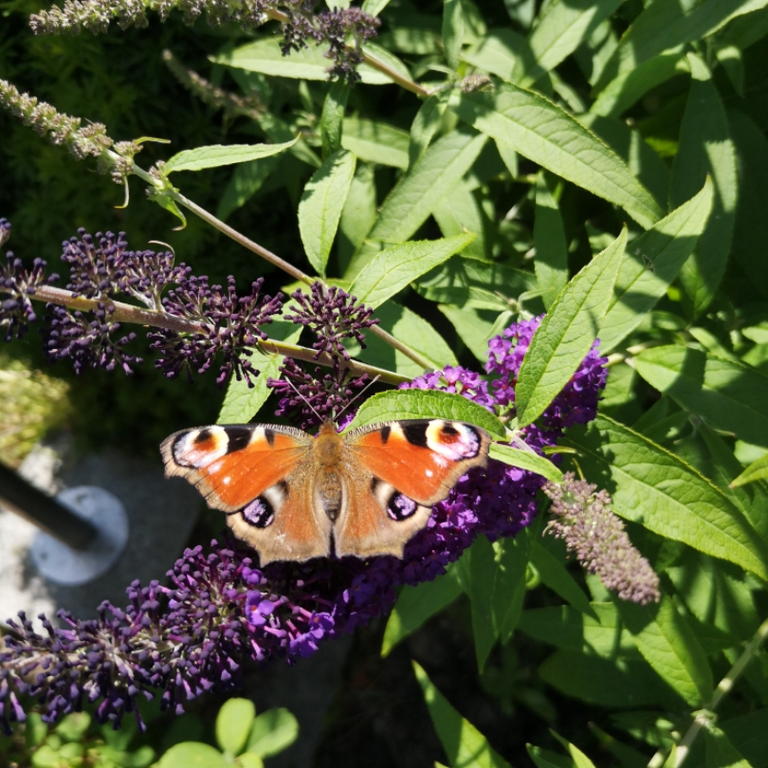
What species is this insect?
Aglais io
